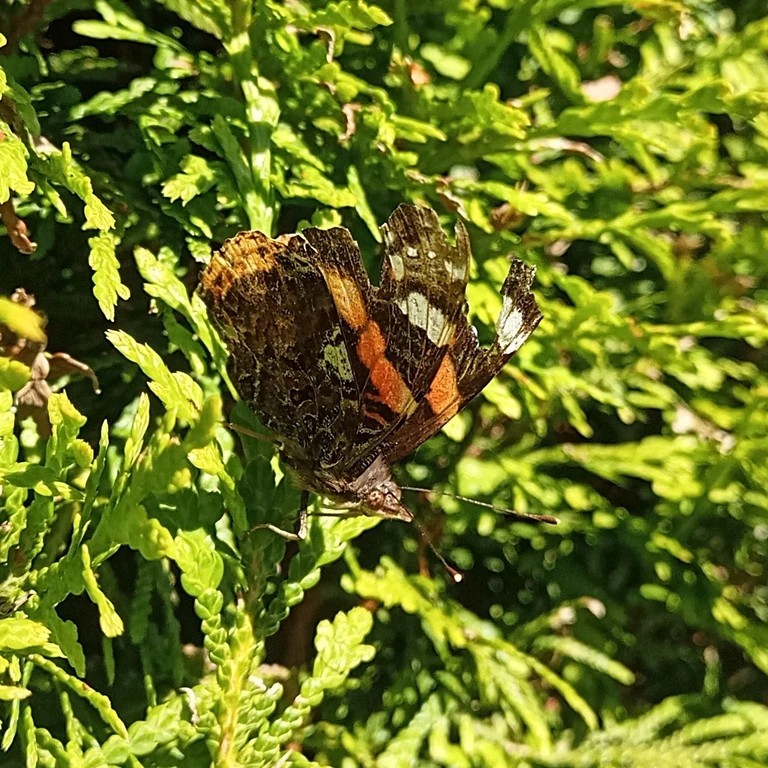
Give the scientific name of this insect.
Vanessa atalanta
